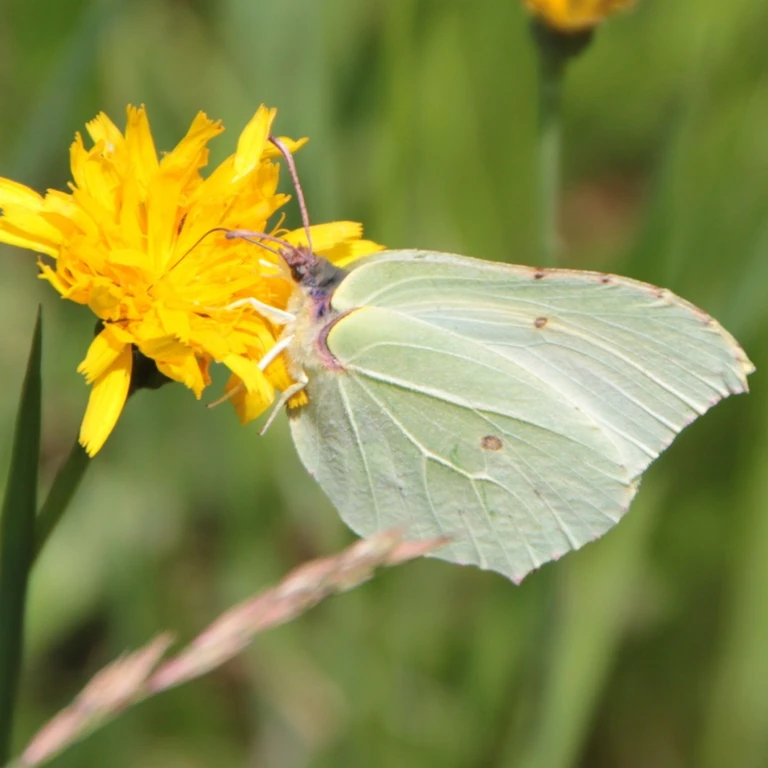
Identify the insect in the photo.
Gonepteryx rhamni
